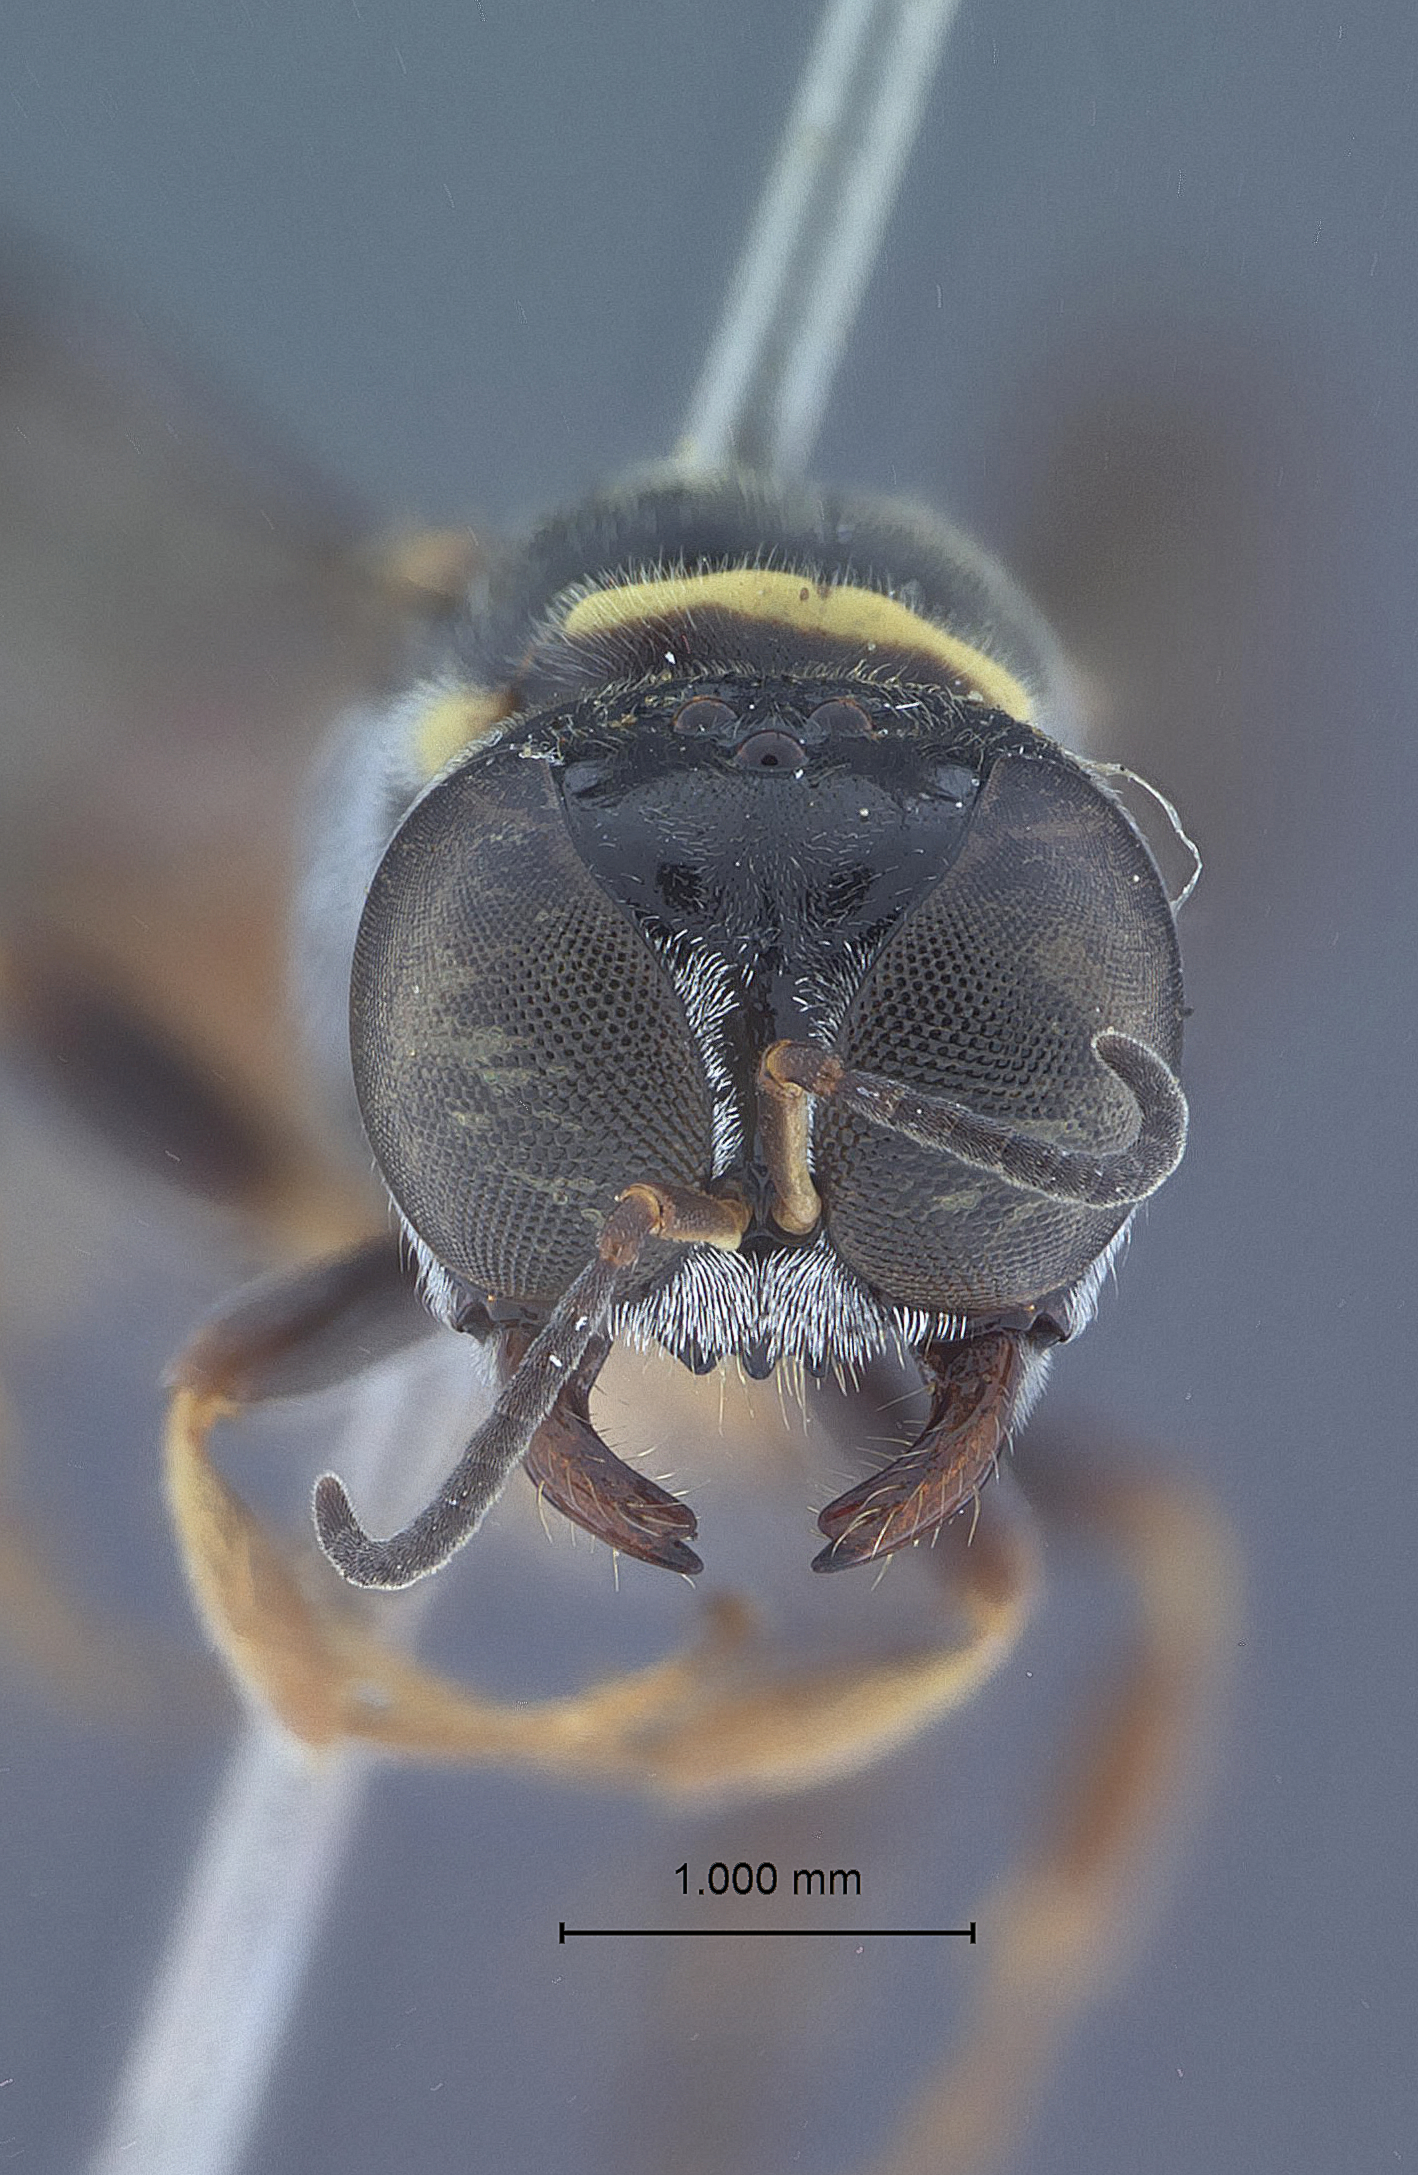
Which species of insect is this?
Crossocerus rufiventris
